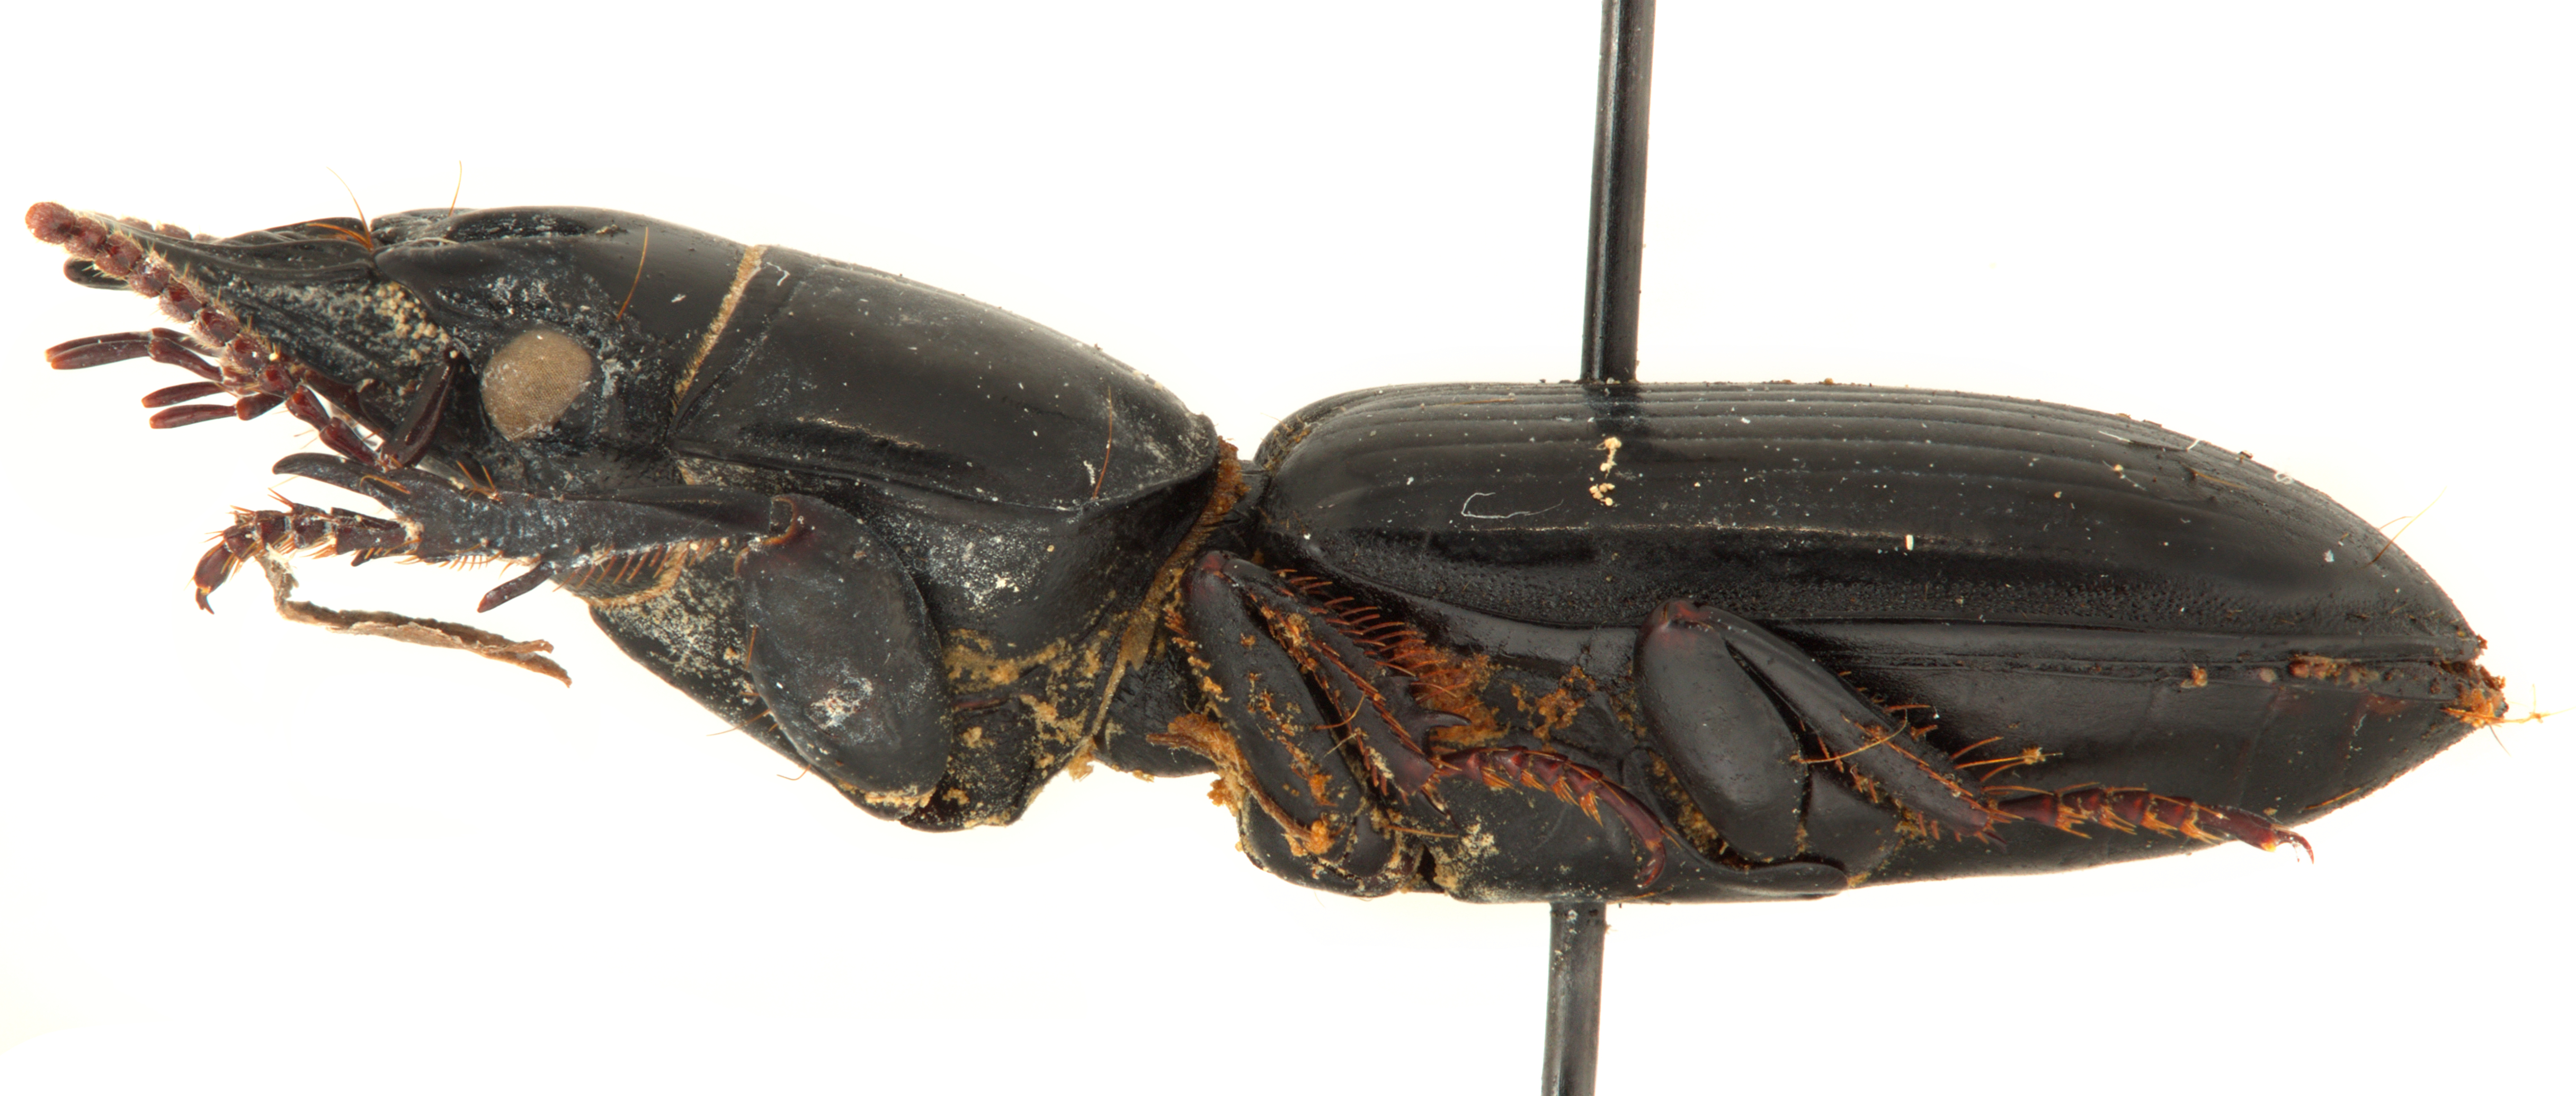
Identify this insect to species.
Scarites subterraneus
